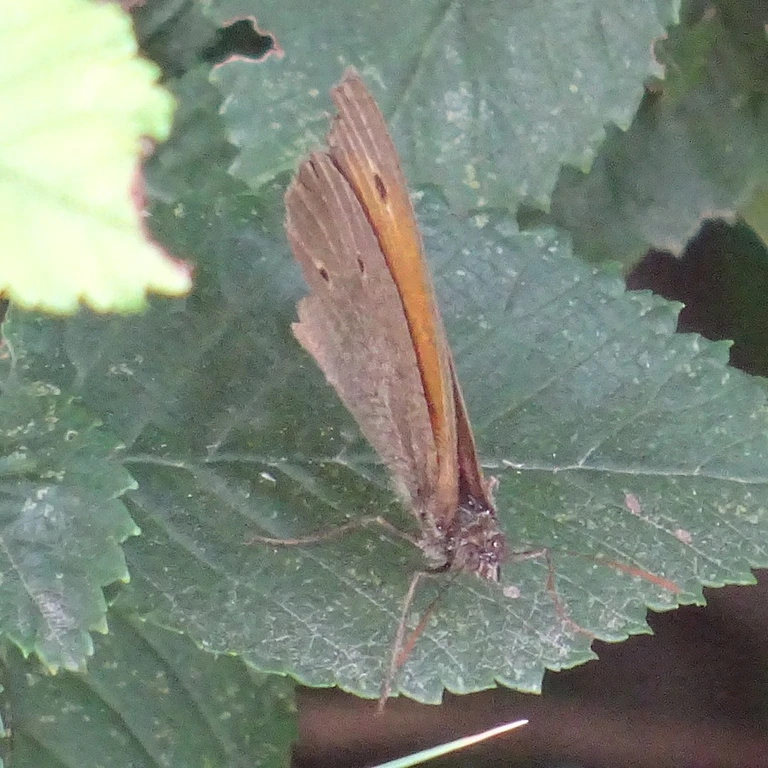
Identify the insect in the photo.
Maniola jurtina
